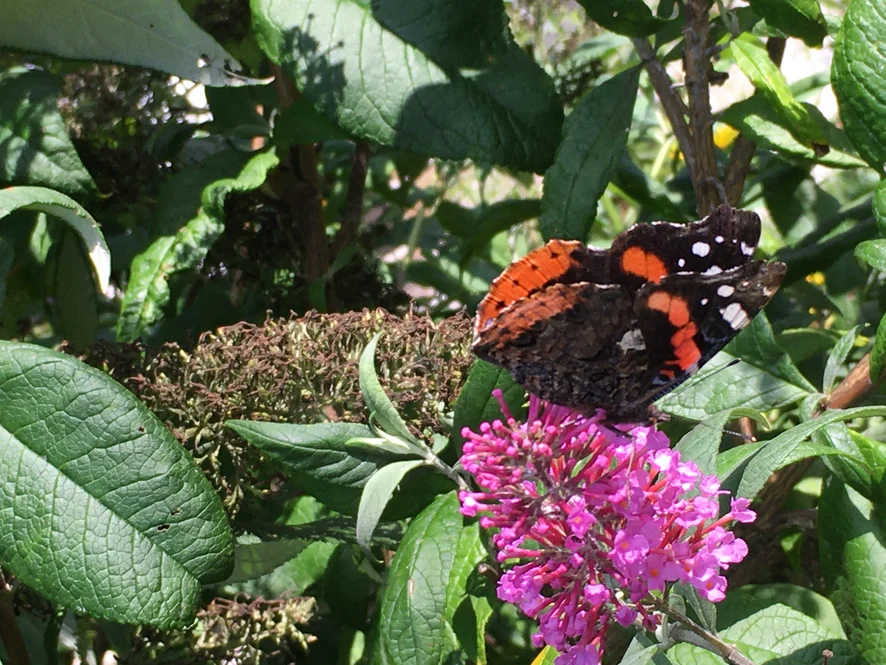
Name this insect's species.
Vanessa atalanta
